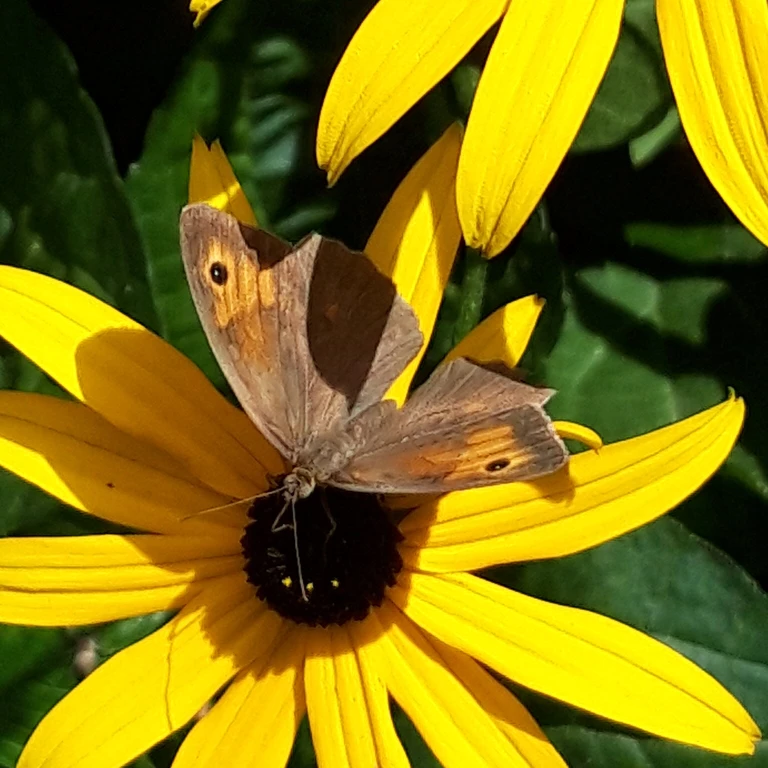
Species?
Maniola jurtina
